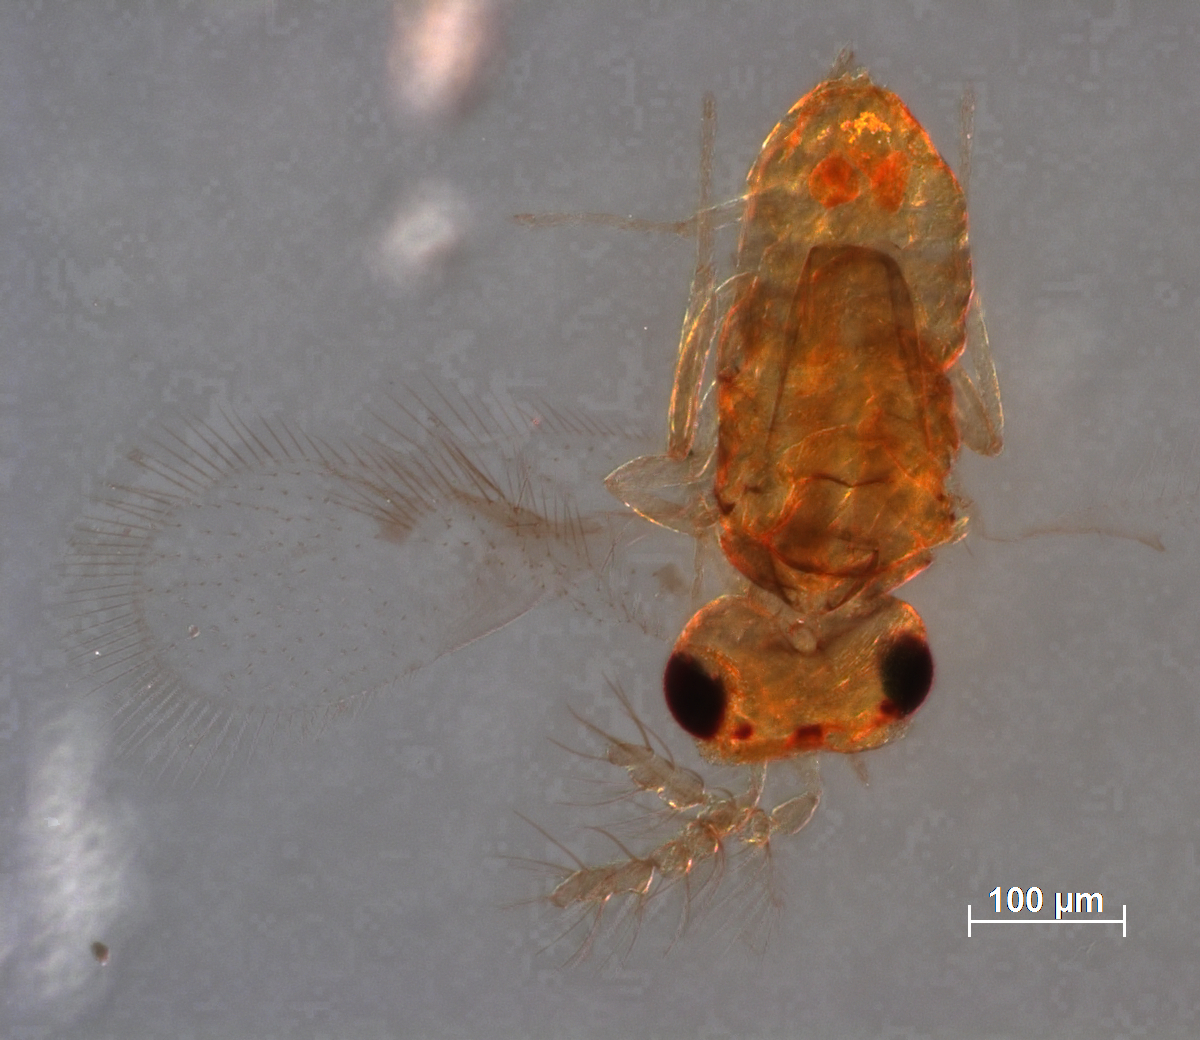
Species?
Trichogrammatoidea lutea
